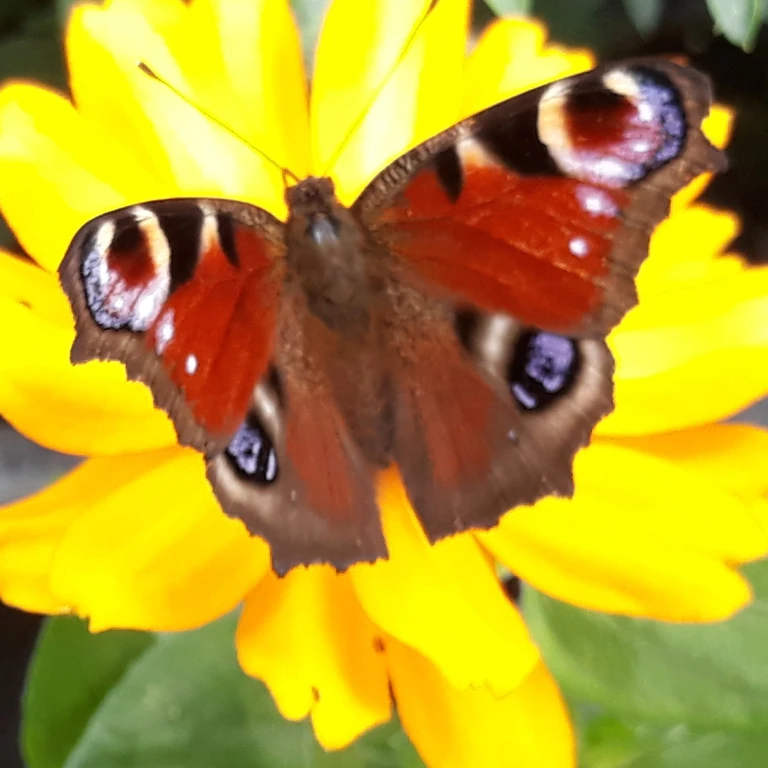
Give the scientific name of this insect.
Aglais io
